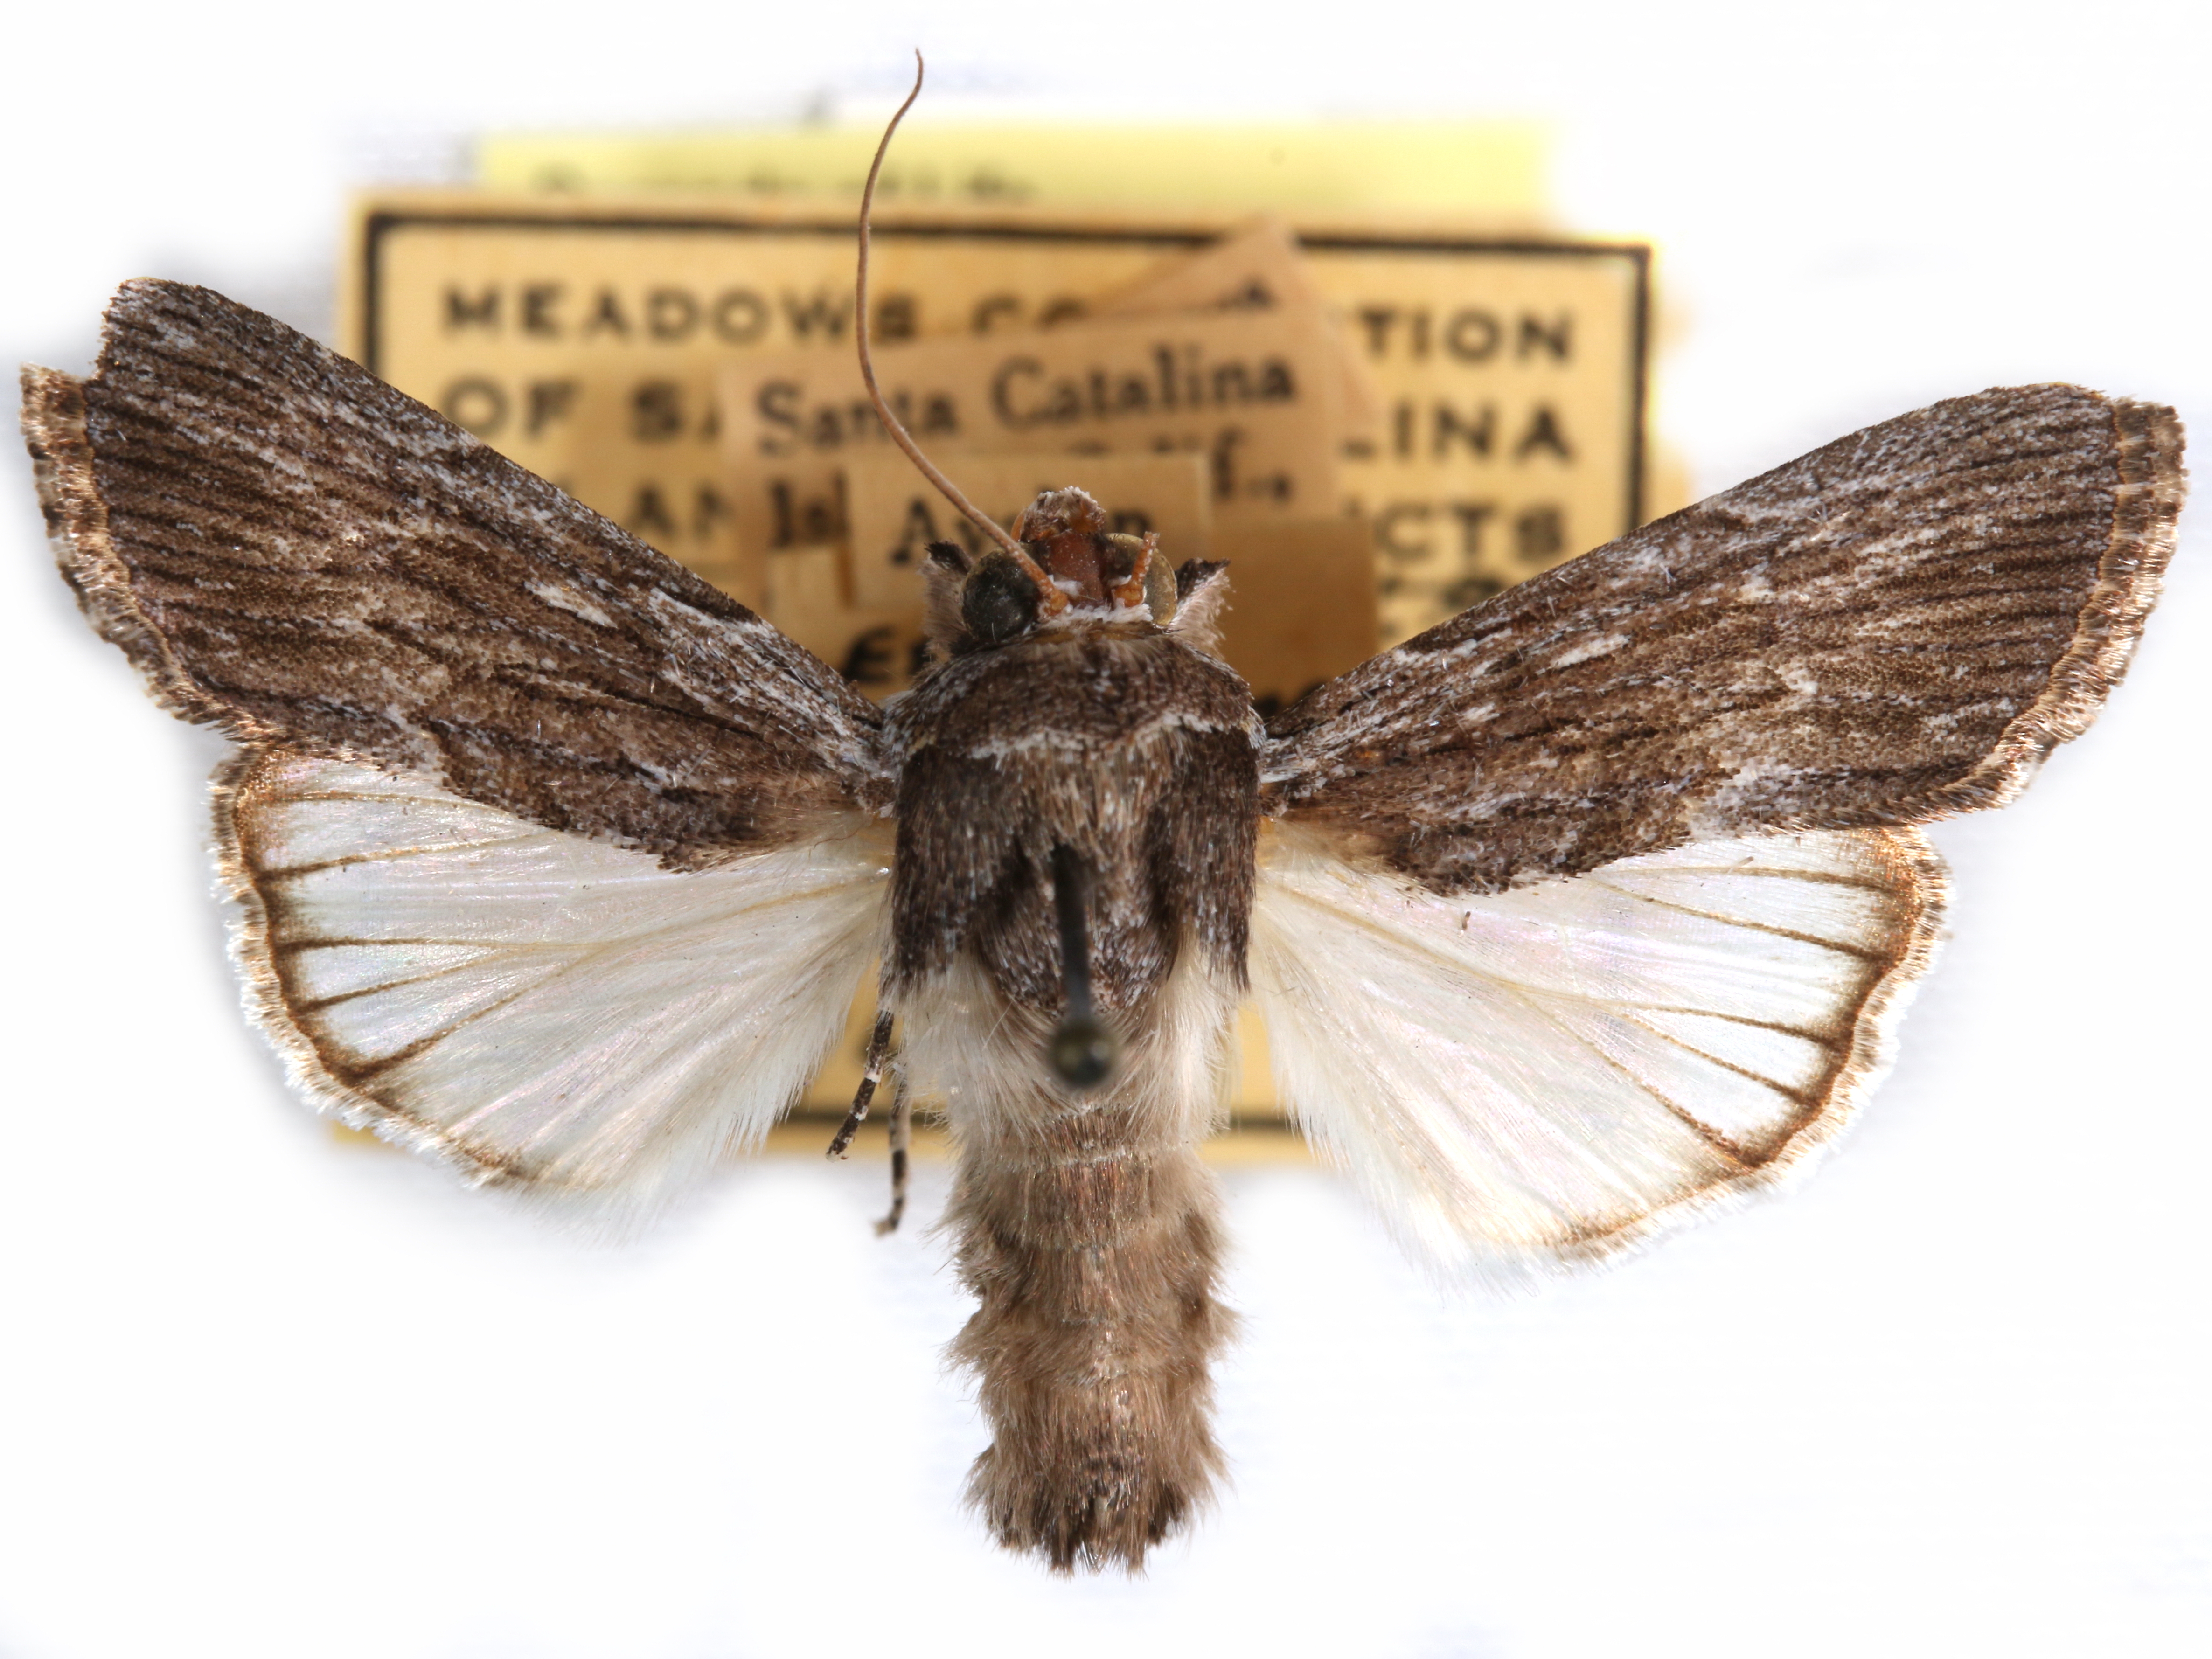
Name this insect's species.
Neogalea esula
